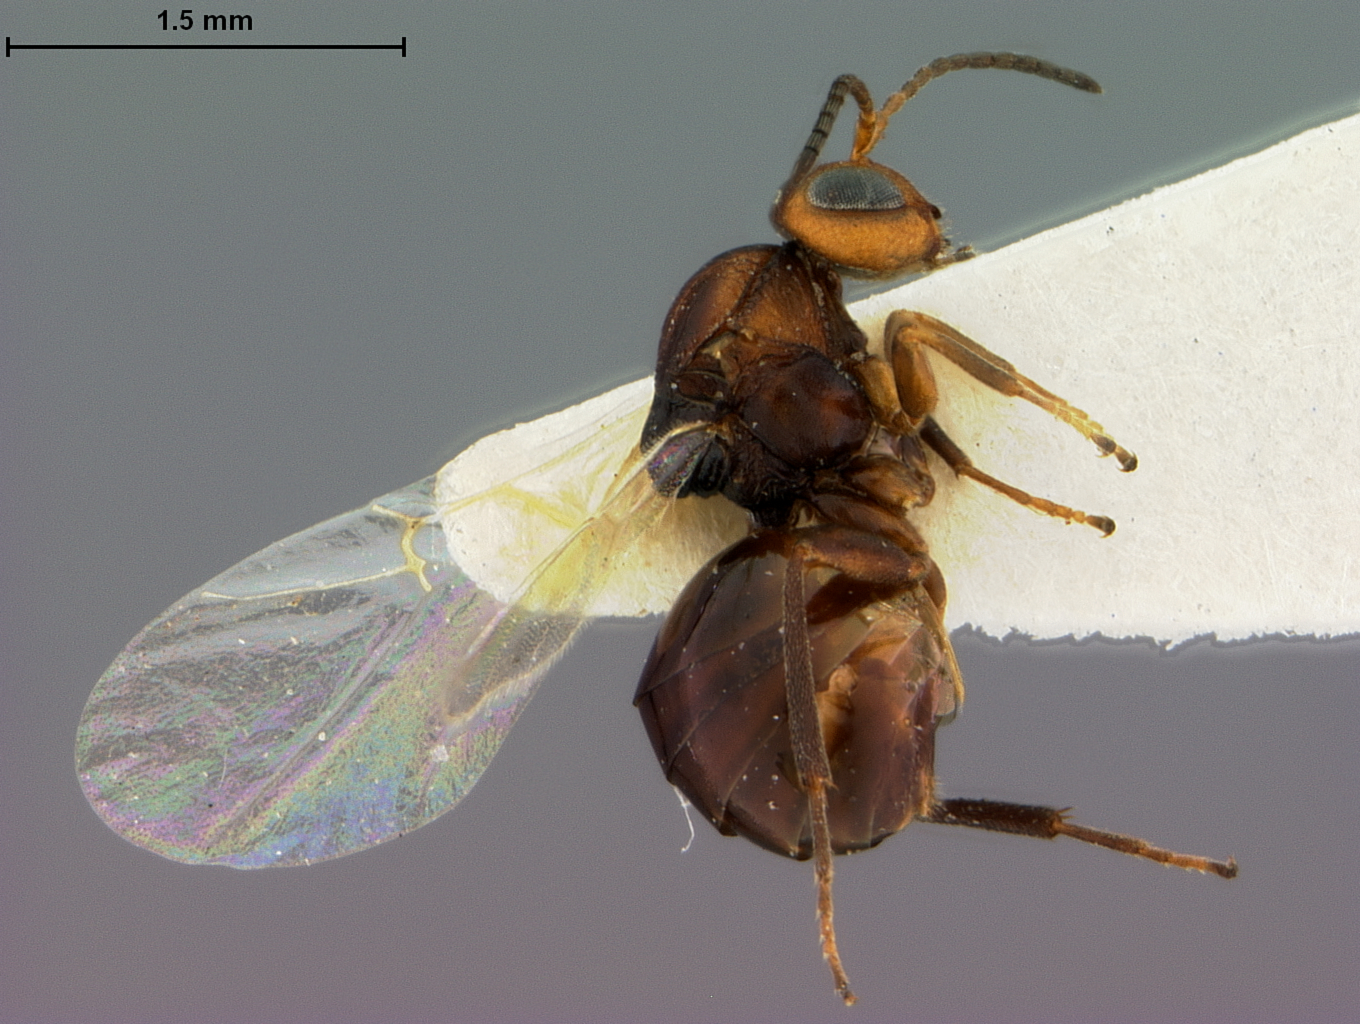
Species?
Callirhytis sonorae
